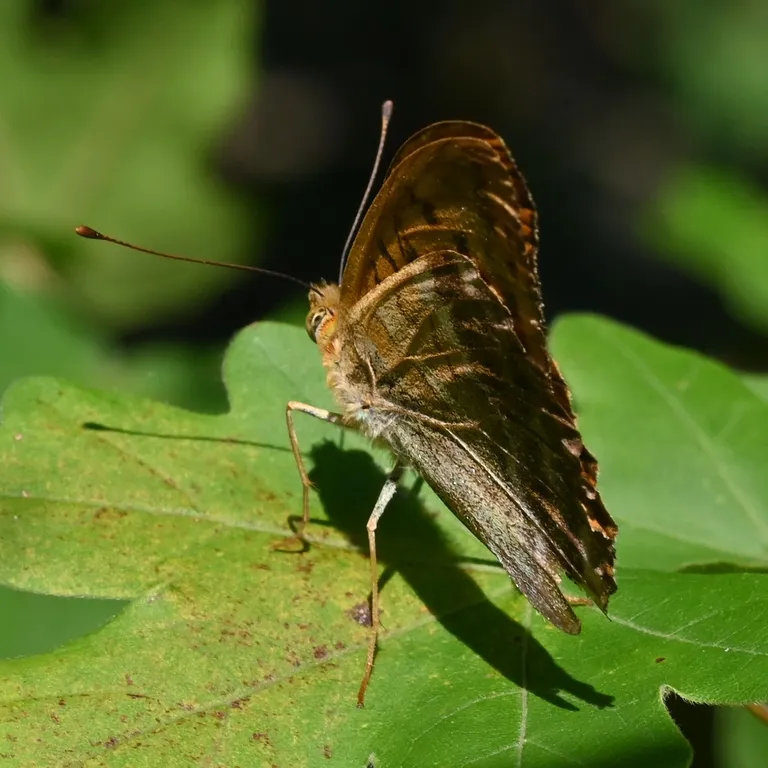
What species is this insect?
Argynnis paphia
